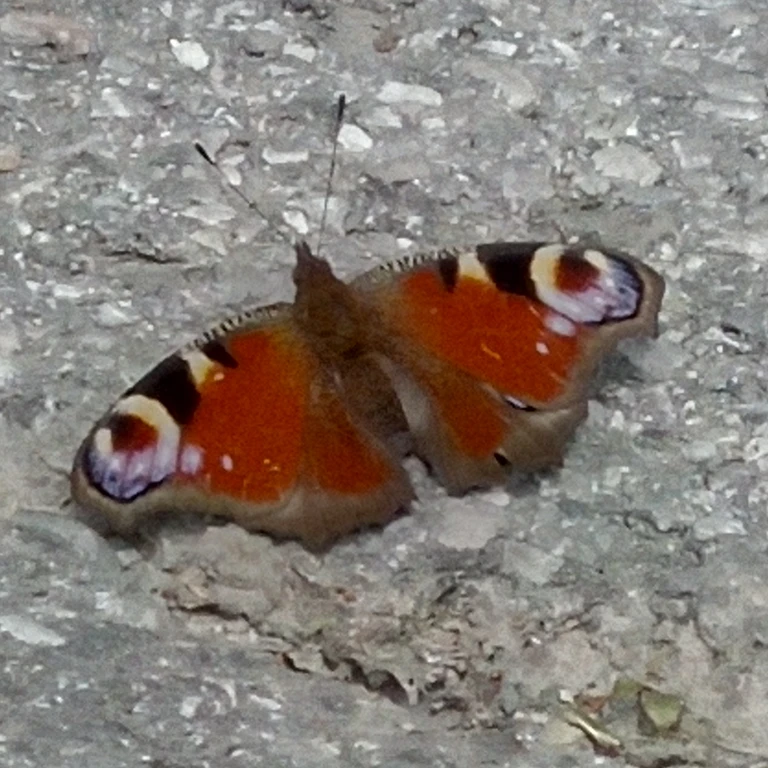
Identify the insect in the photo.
Aglais io
